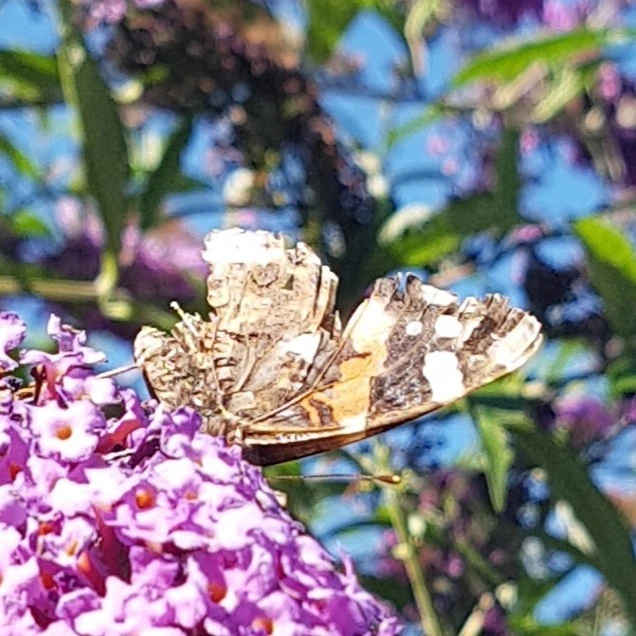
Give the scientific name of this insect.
Vanessa atalanta
